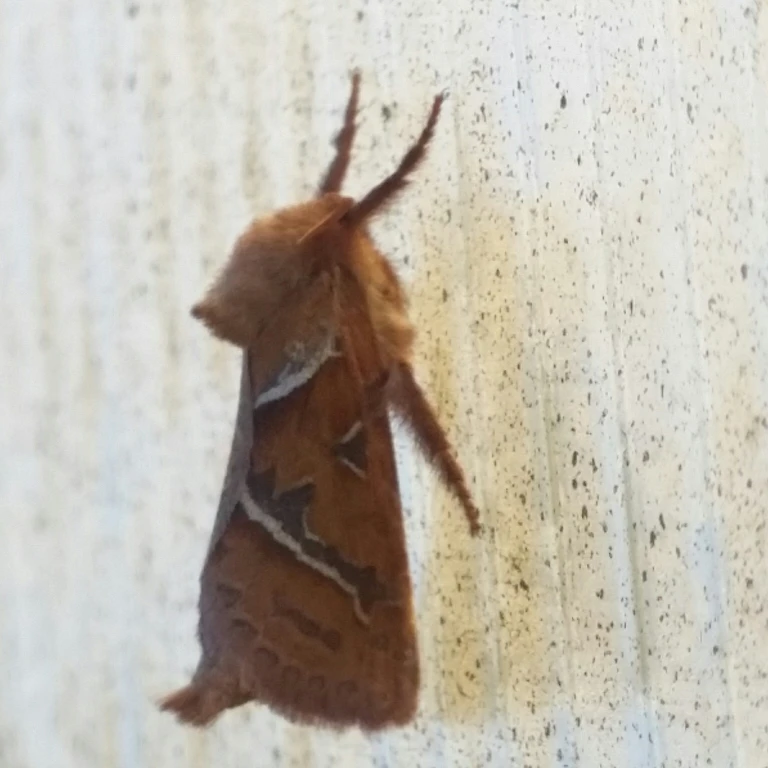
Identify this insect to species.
Triodia sylvina
